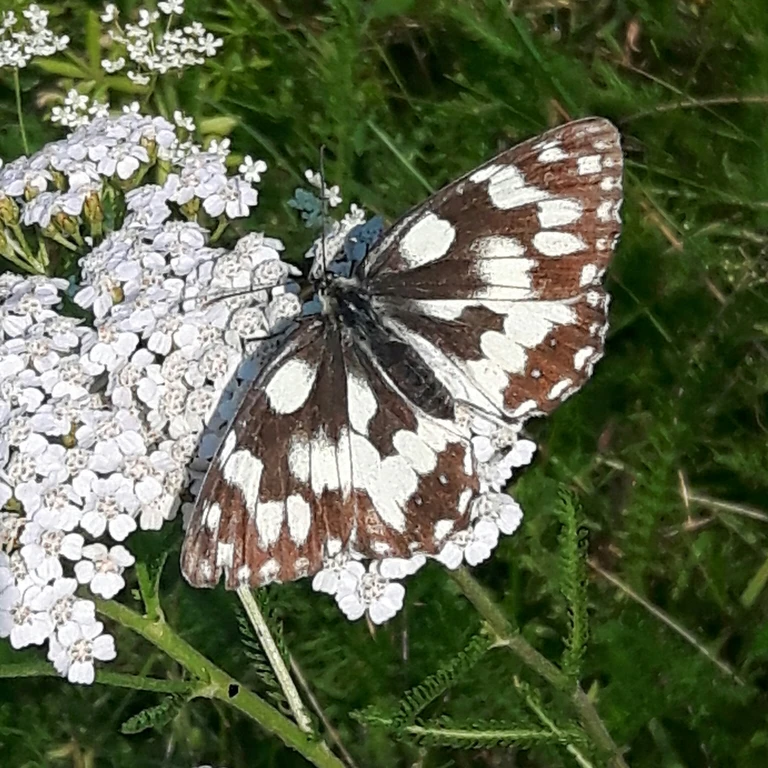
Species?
Melanargia galathea
